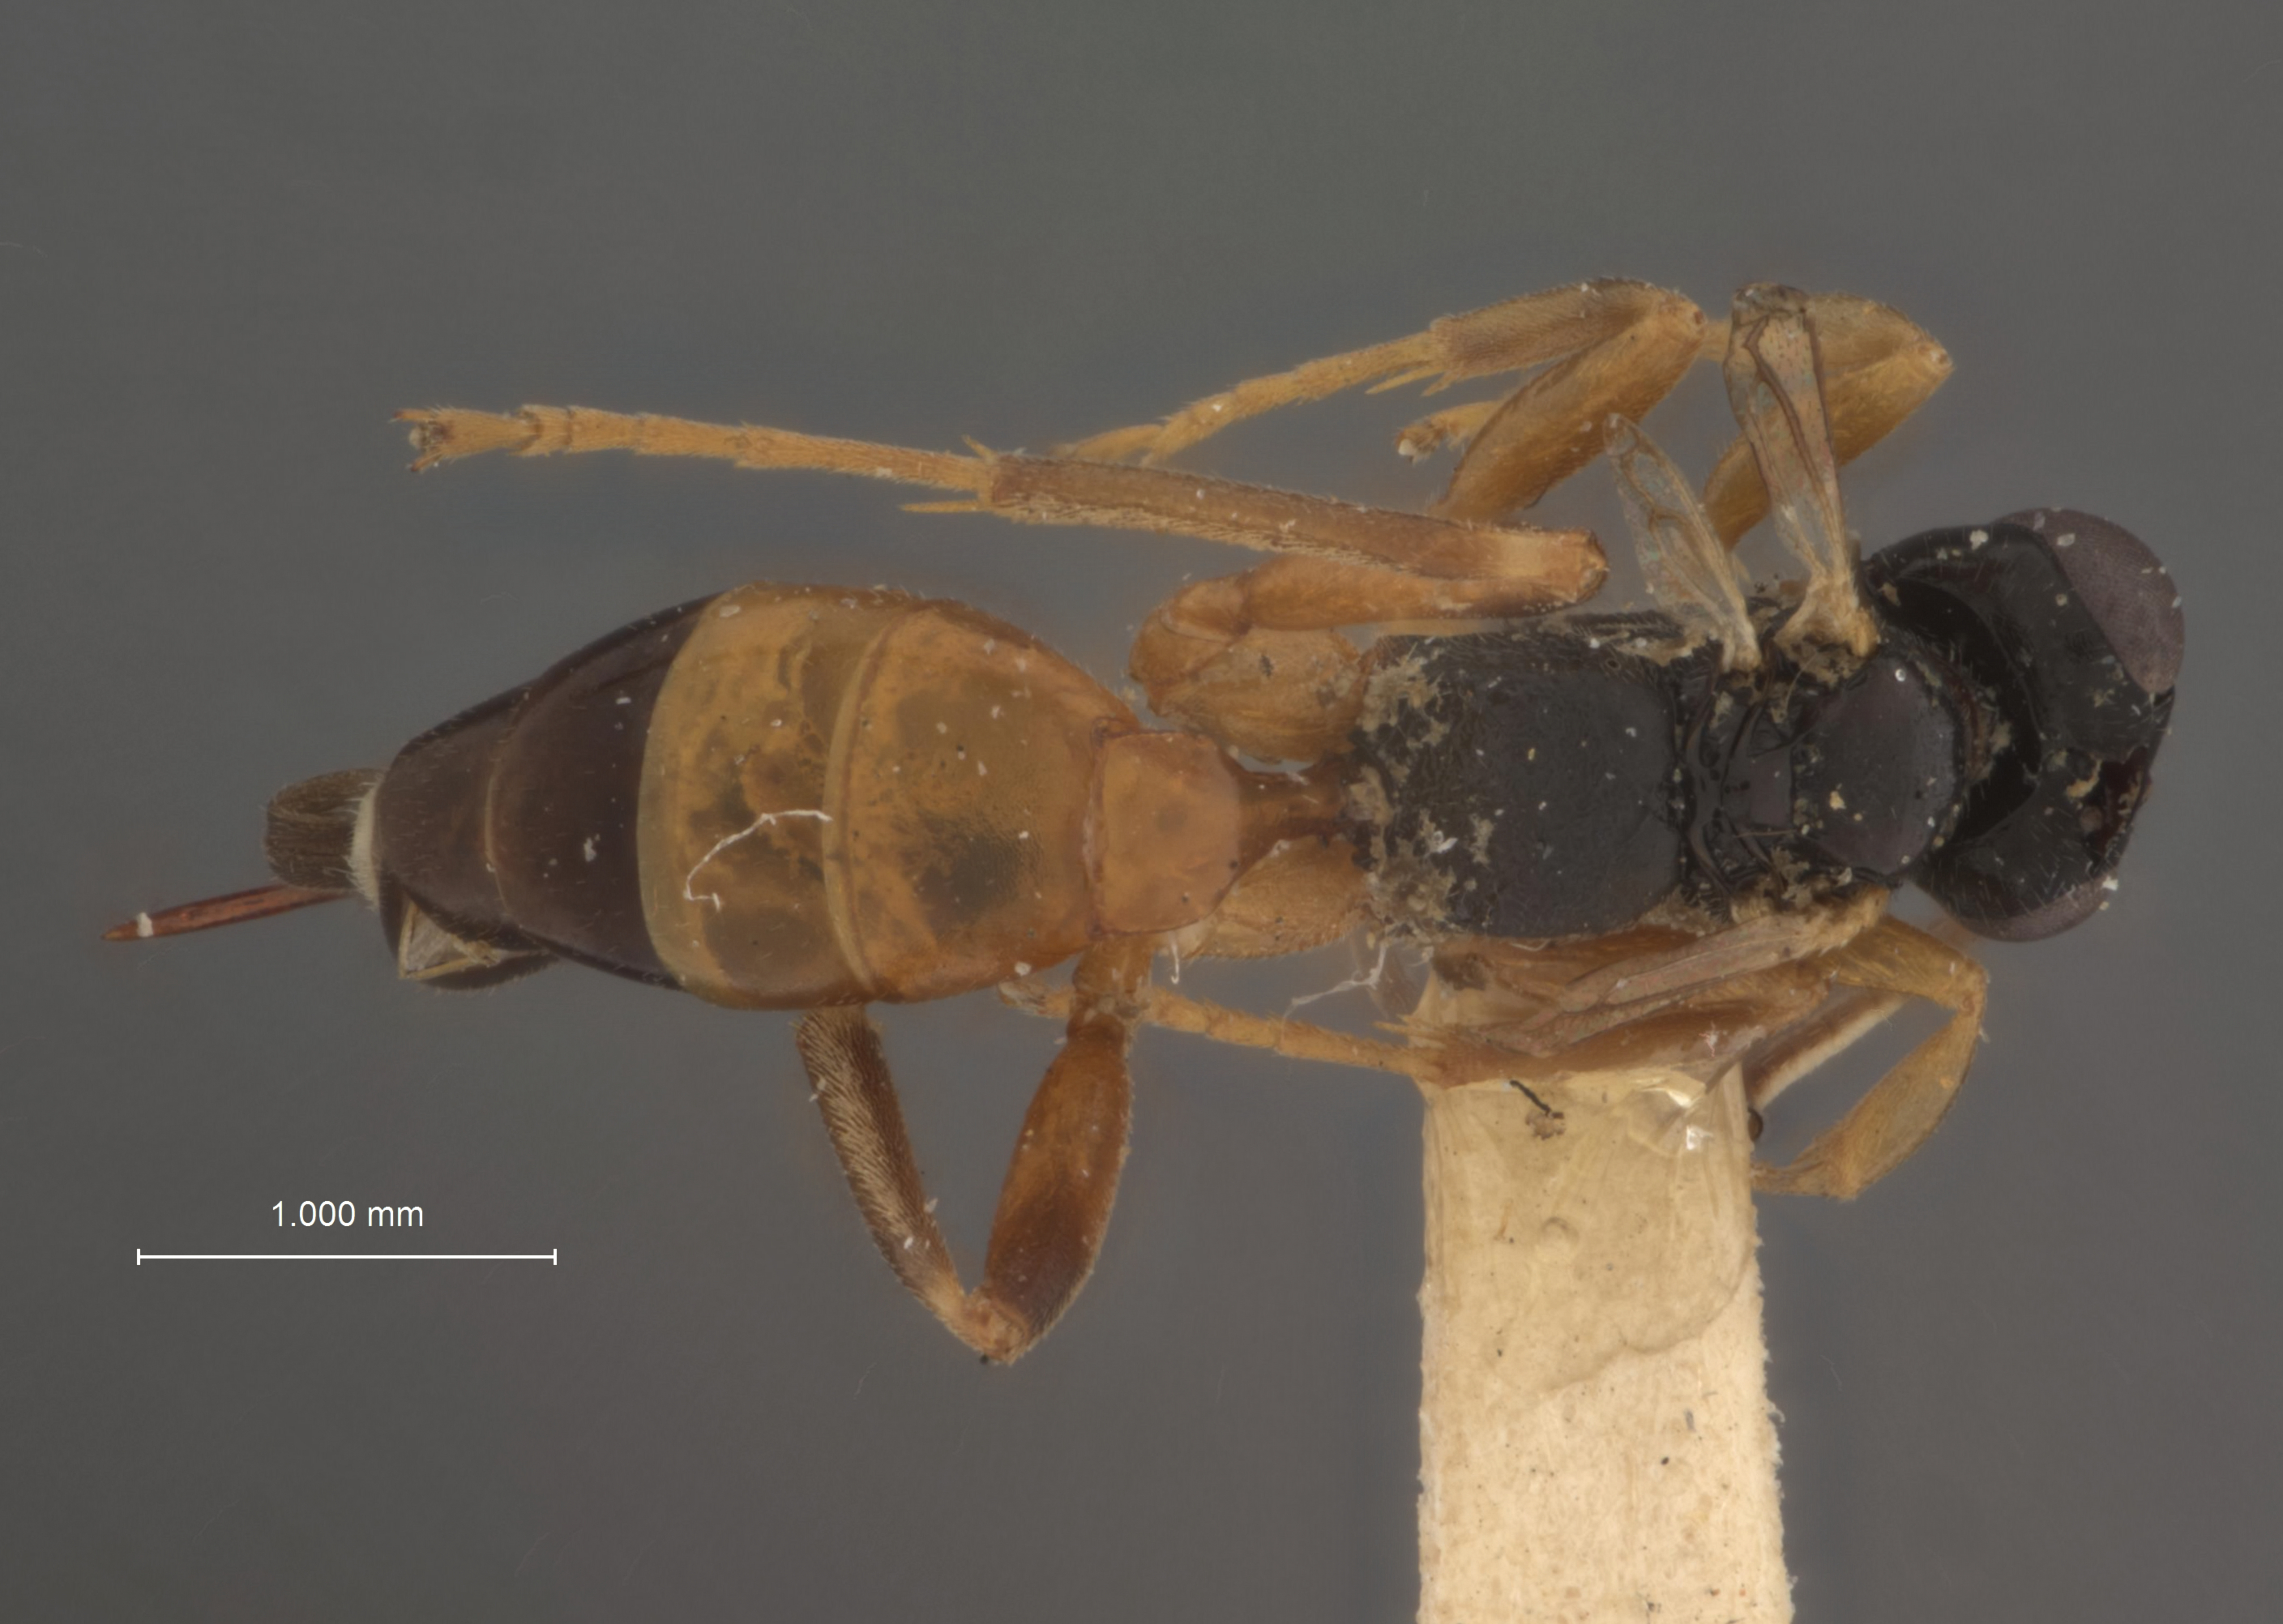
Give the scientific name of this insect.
Agrothereutes microalatus
